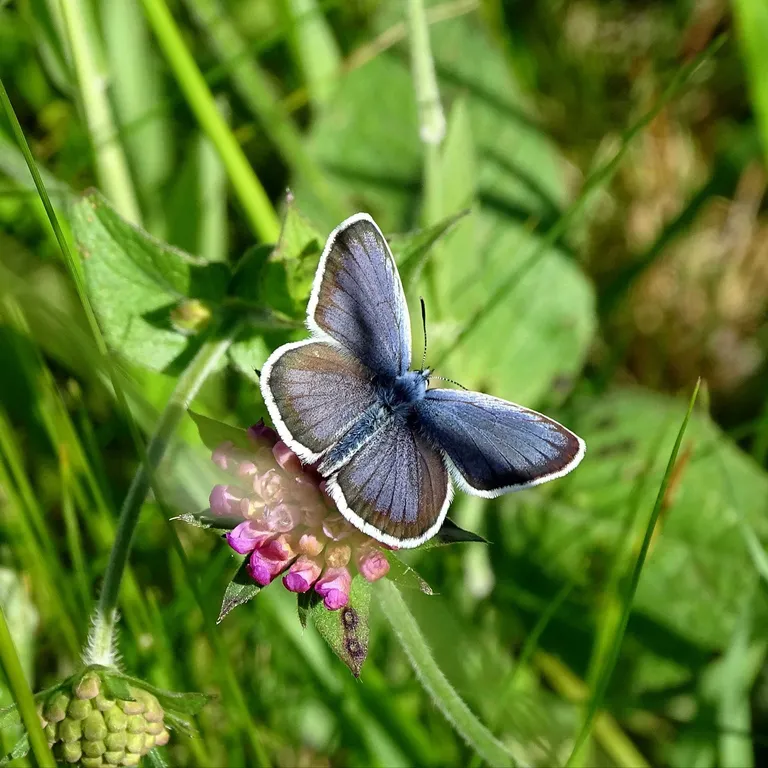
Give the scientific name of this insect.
Plebejus argus
